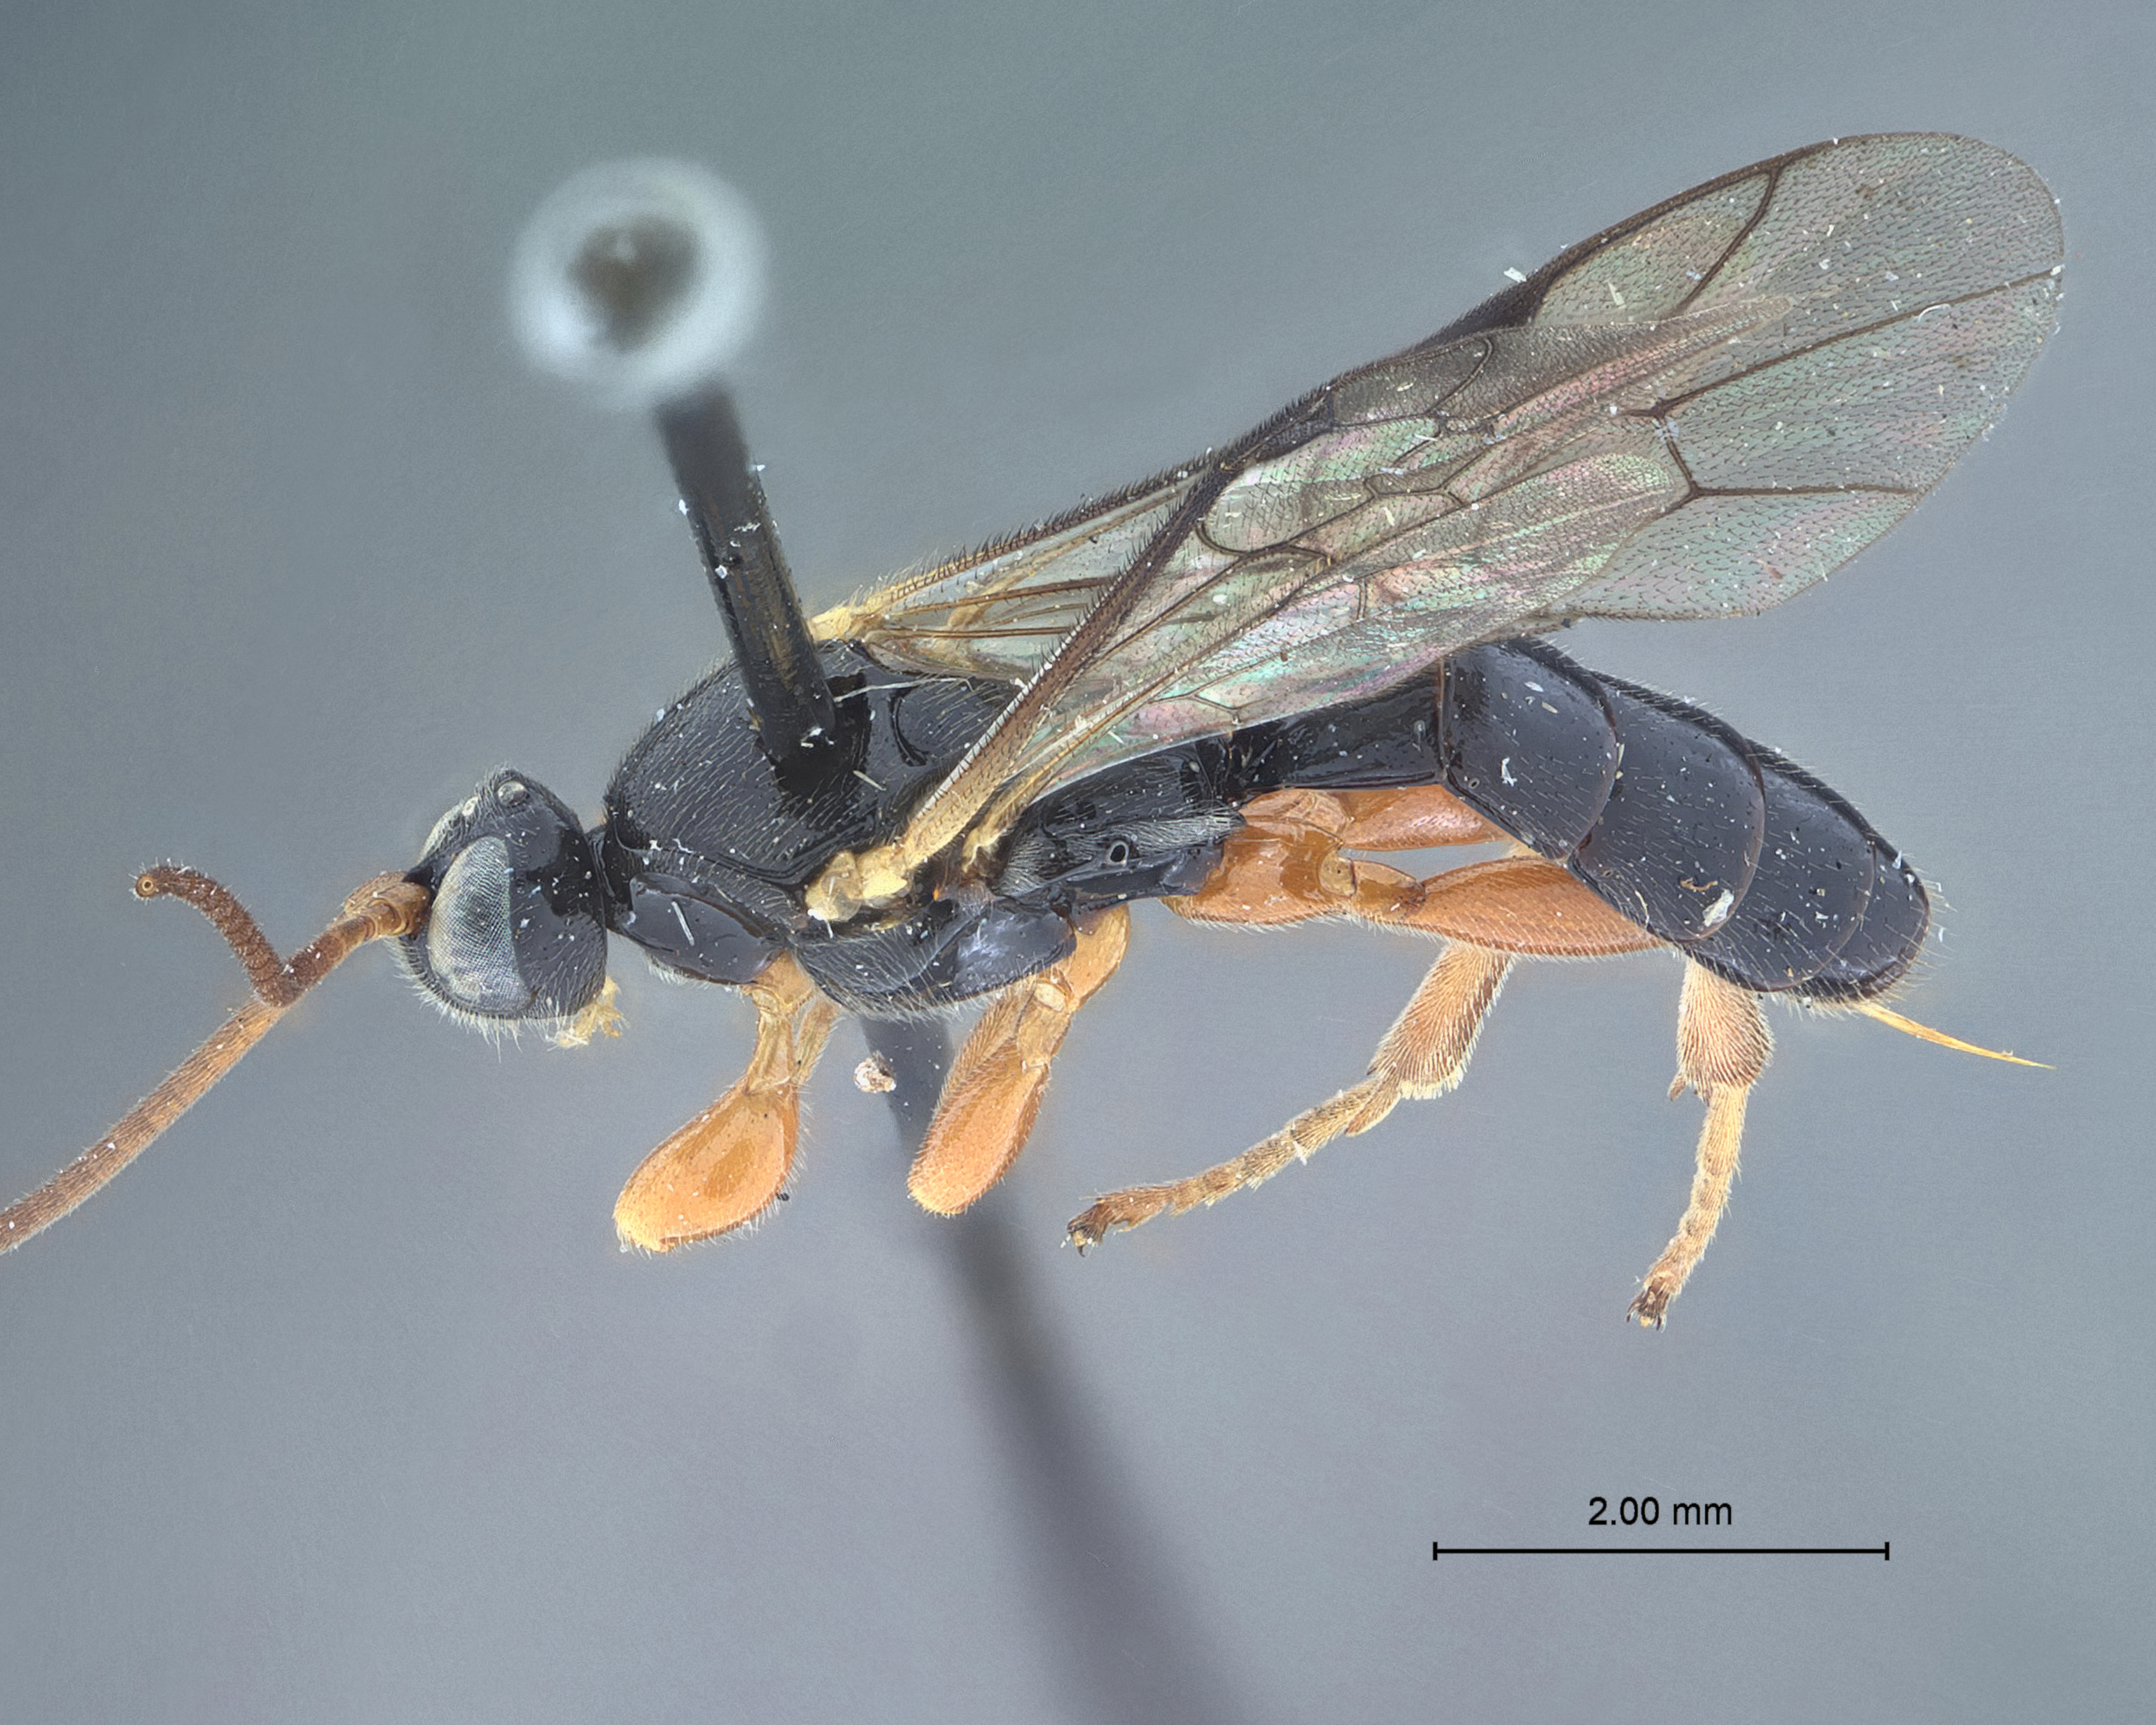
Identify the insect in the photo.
Triclistus chosis
